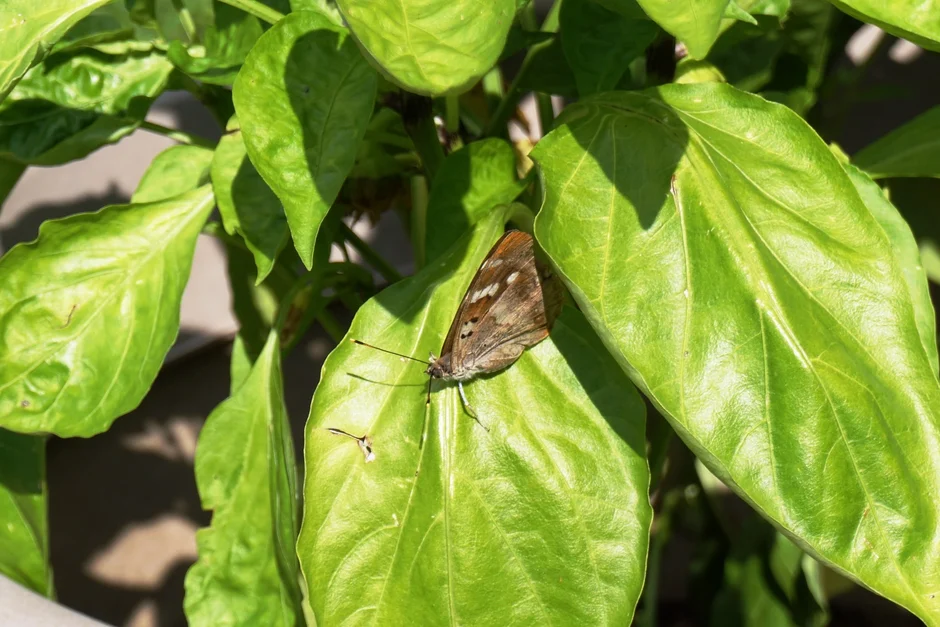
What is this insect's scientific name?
Apatura ilia
